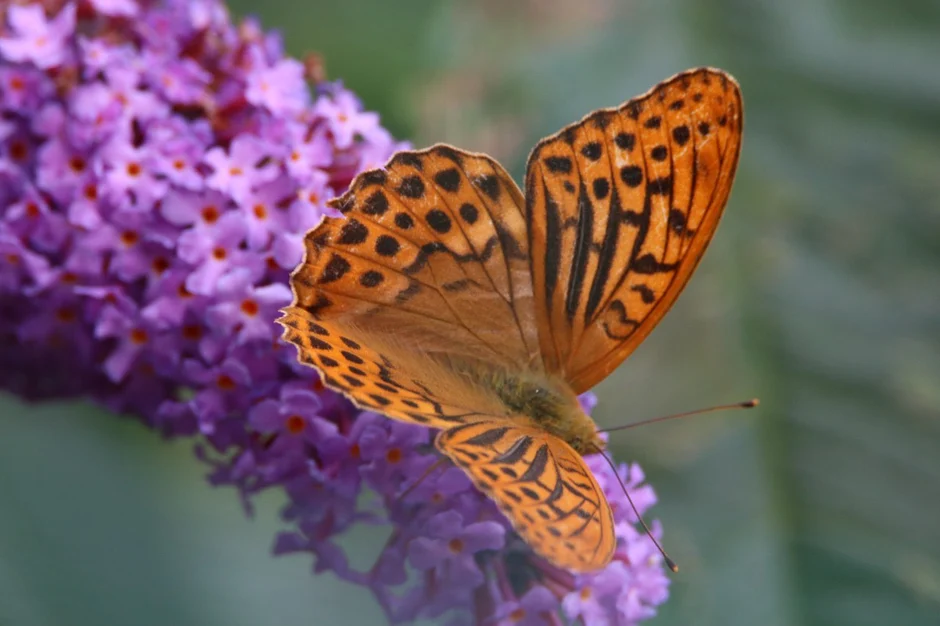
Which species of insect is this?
Argynnis paphia
